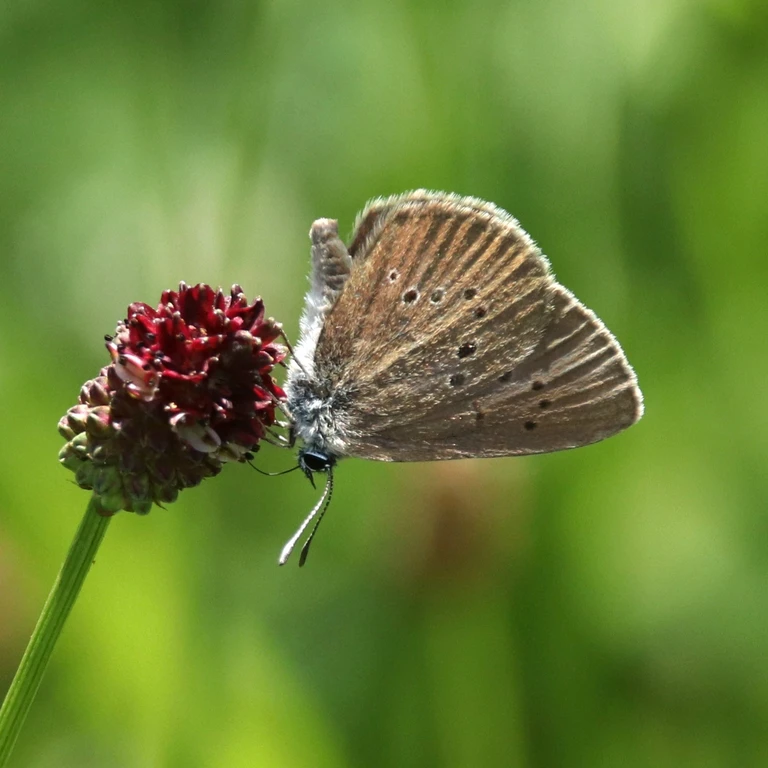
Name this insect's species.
Phengaris nausithous (also Maculinea nausithous)
